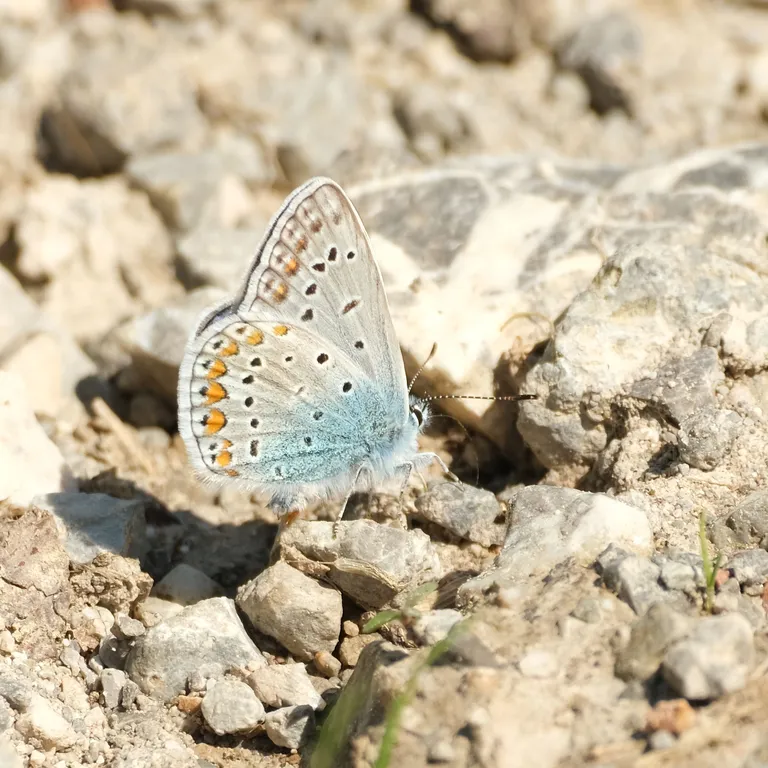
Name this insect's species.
Polyommatus icarus
